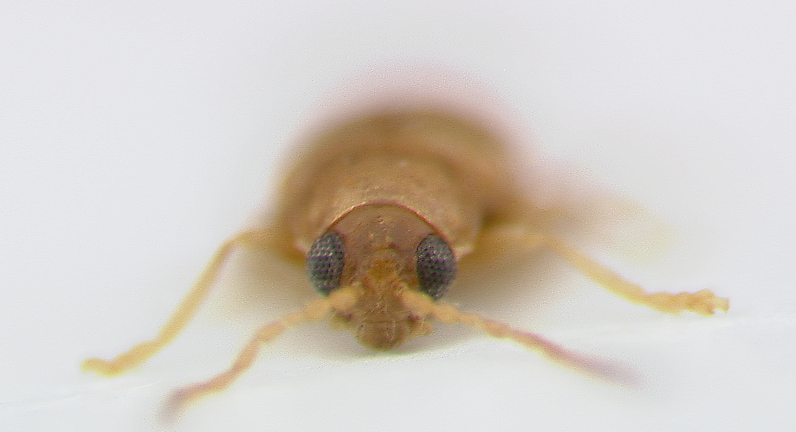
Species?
Aphthona yercaudensis
